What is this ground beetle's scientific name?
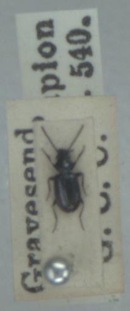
Bembidion minimum
